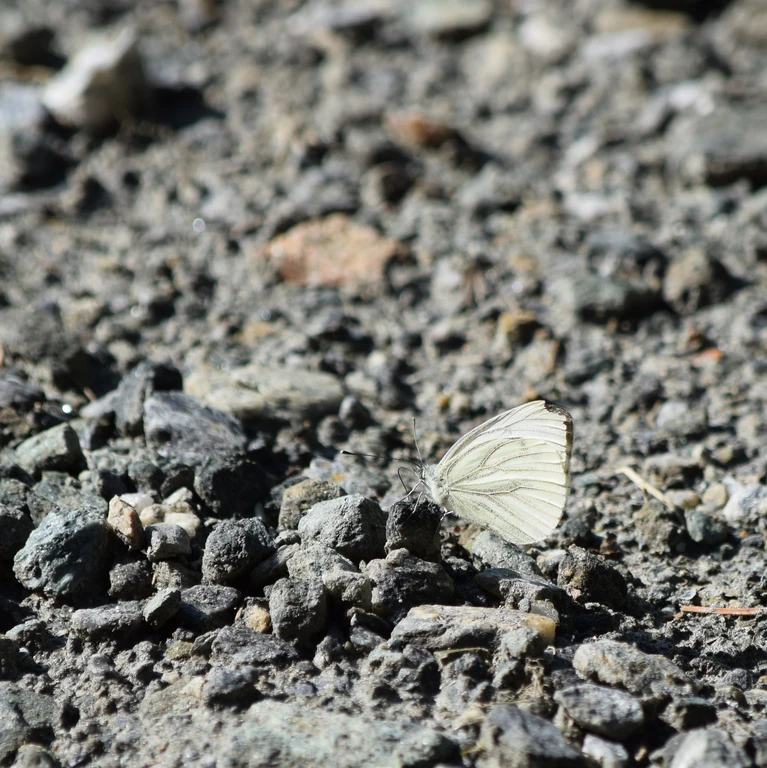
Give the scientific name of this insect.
Pieris napi
